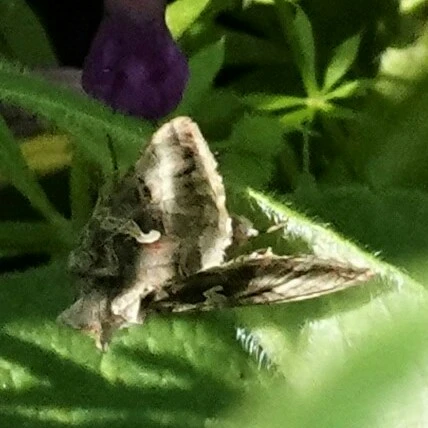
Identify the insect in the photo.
Autographa gamma
